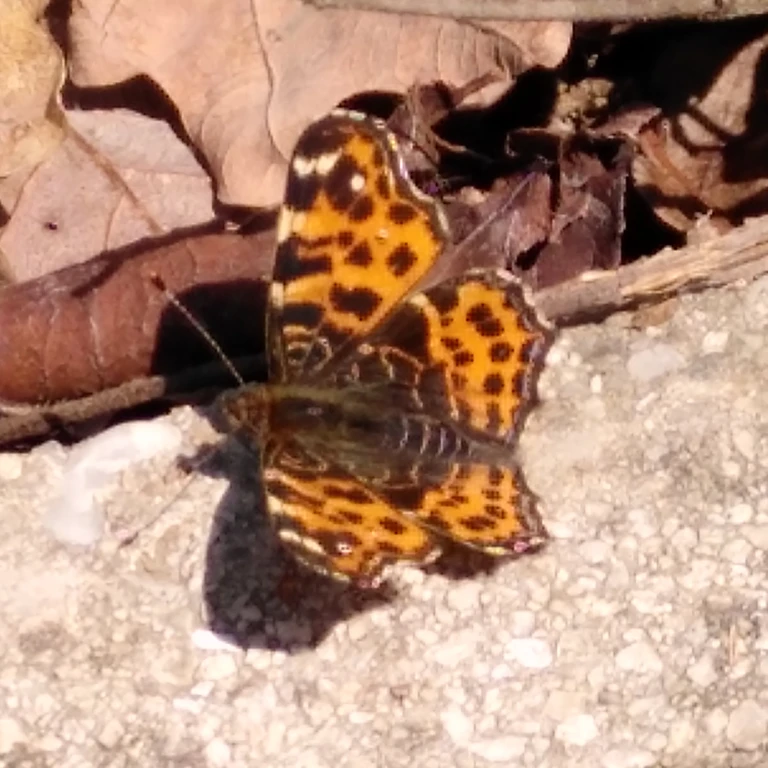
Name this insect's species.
Araschnia levana
